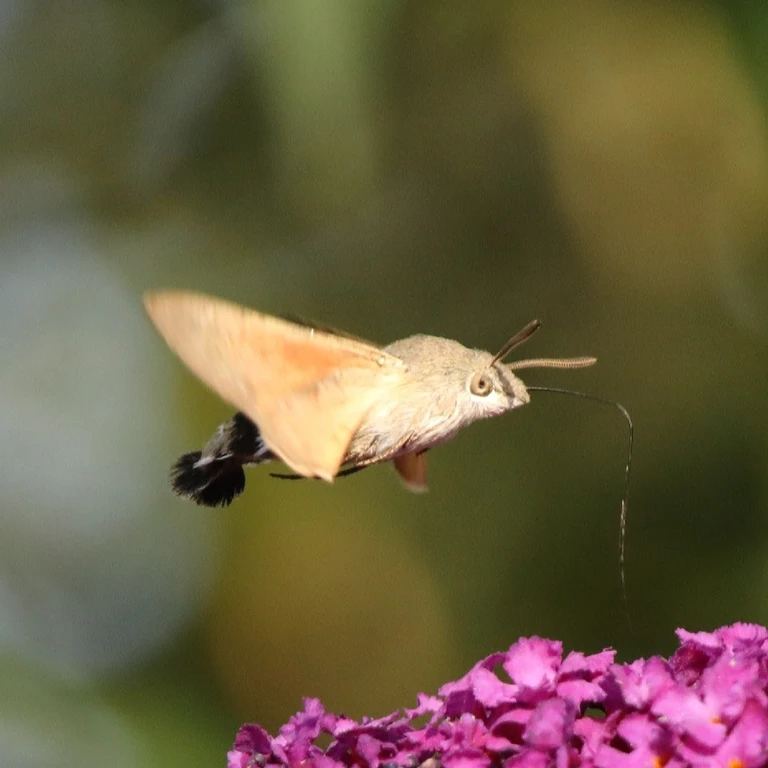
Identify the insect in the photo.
Macroglossum stellatarum
